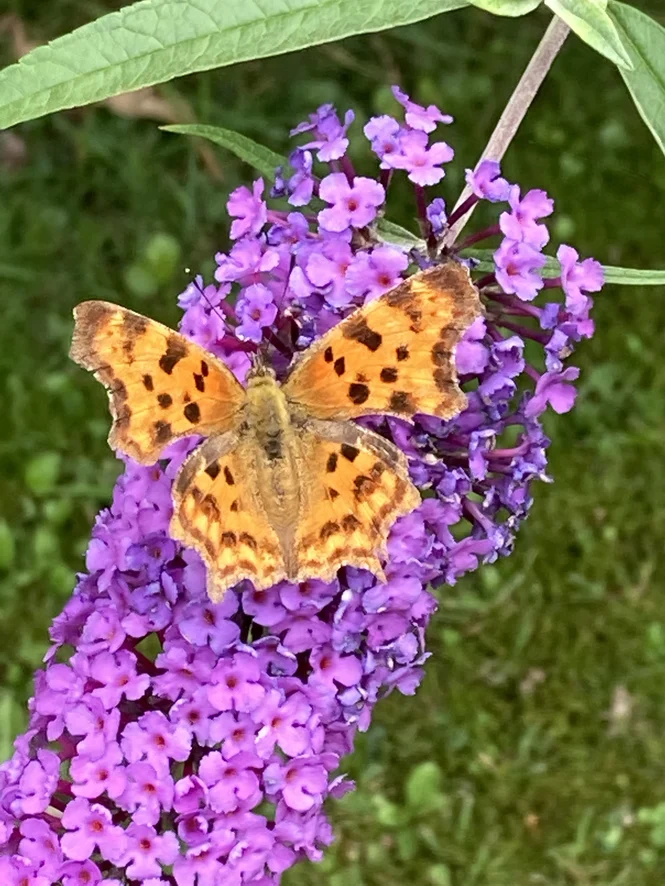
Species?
Polygonia c-album
